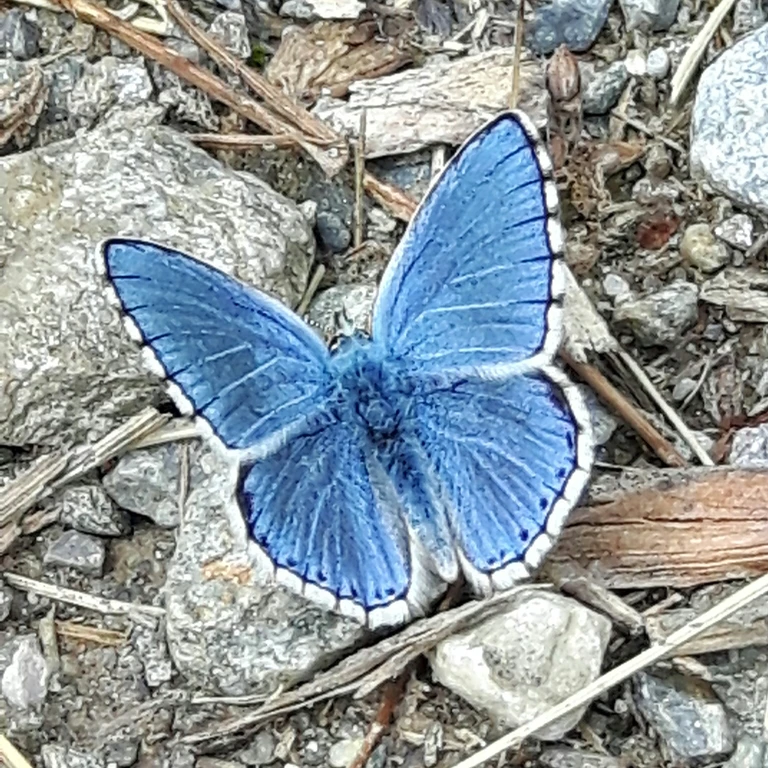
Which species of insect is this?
Lysandra bellargus
